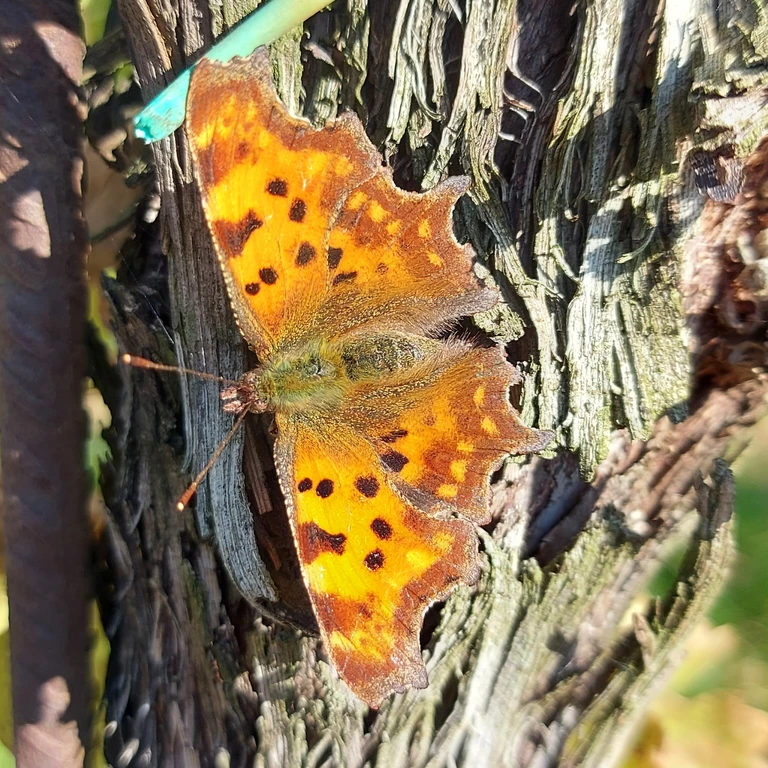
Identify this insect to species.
Polygonia c-album
